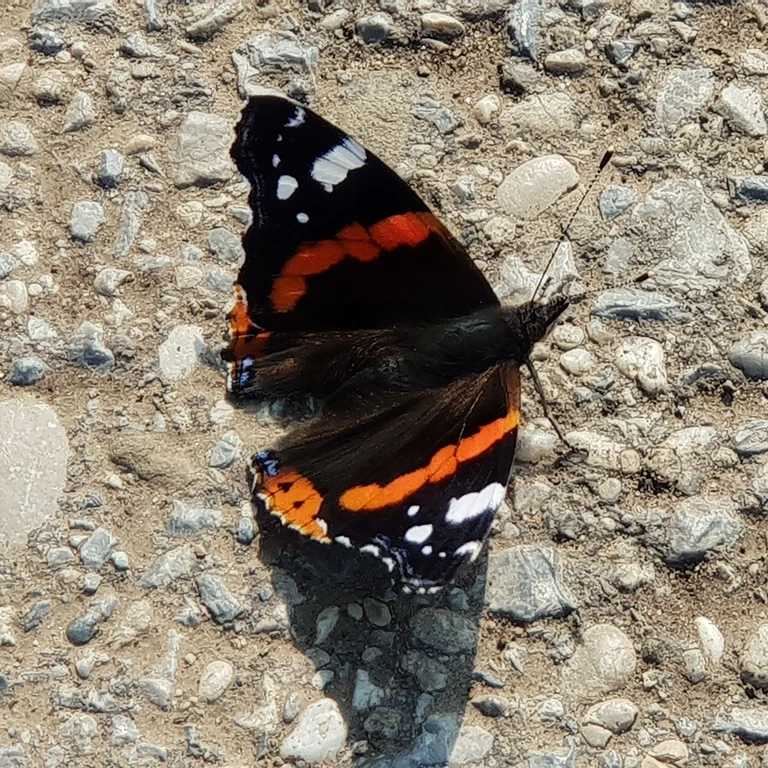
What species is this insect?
Vanessa atalanta
